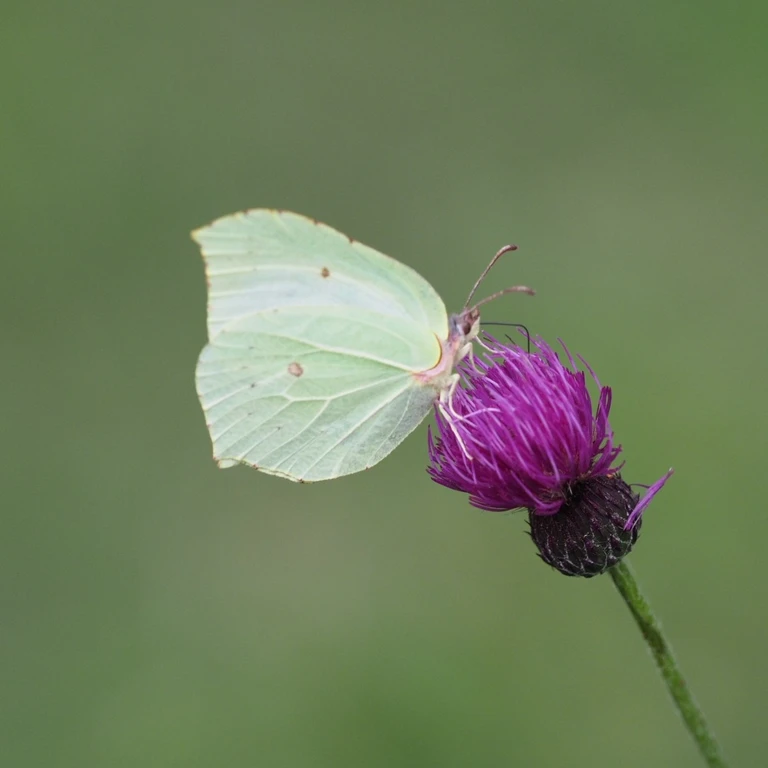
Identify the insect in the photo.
Gonepteryx rhamni
